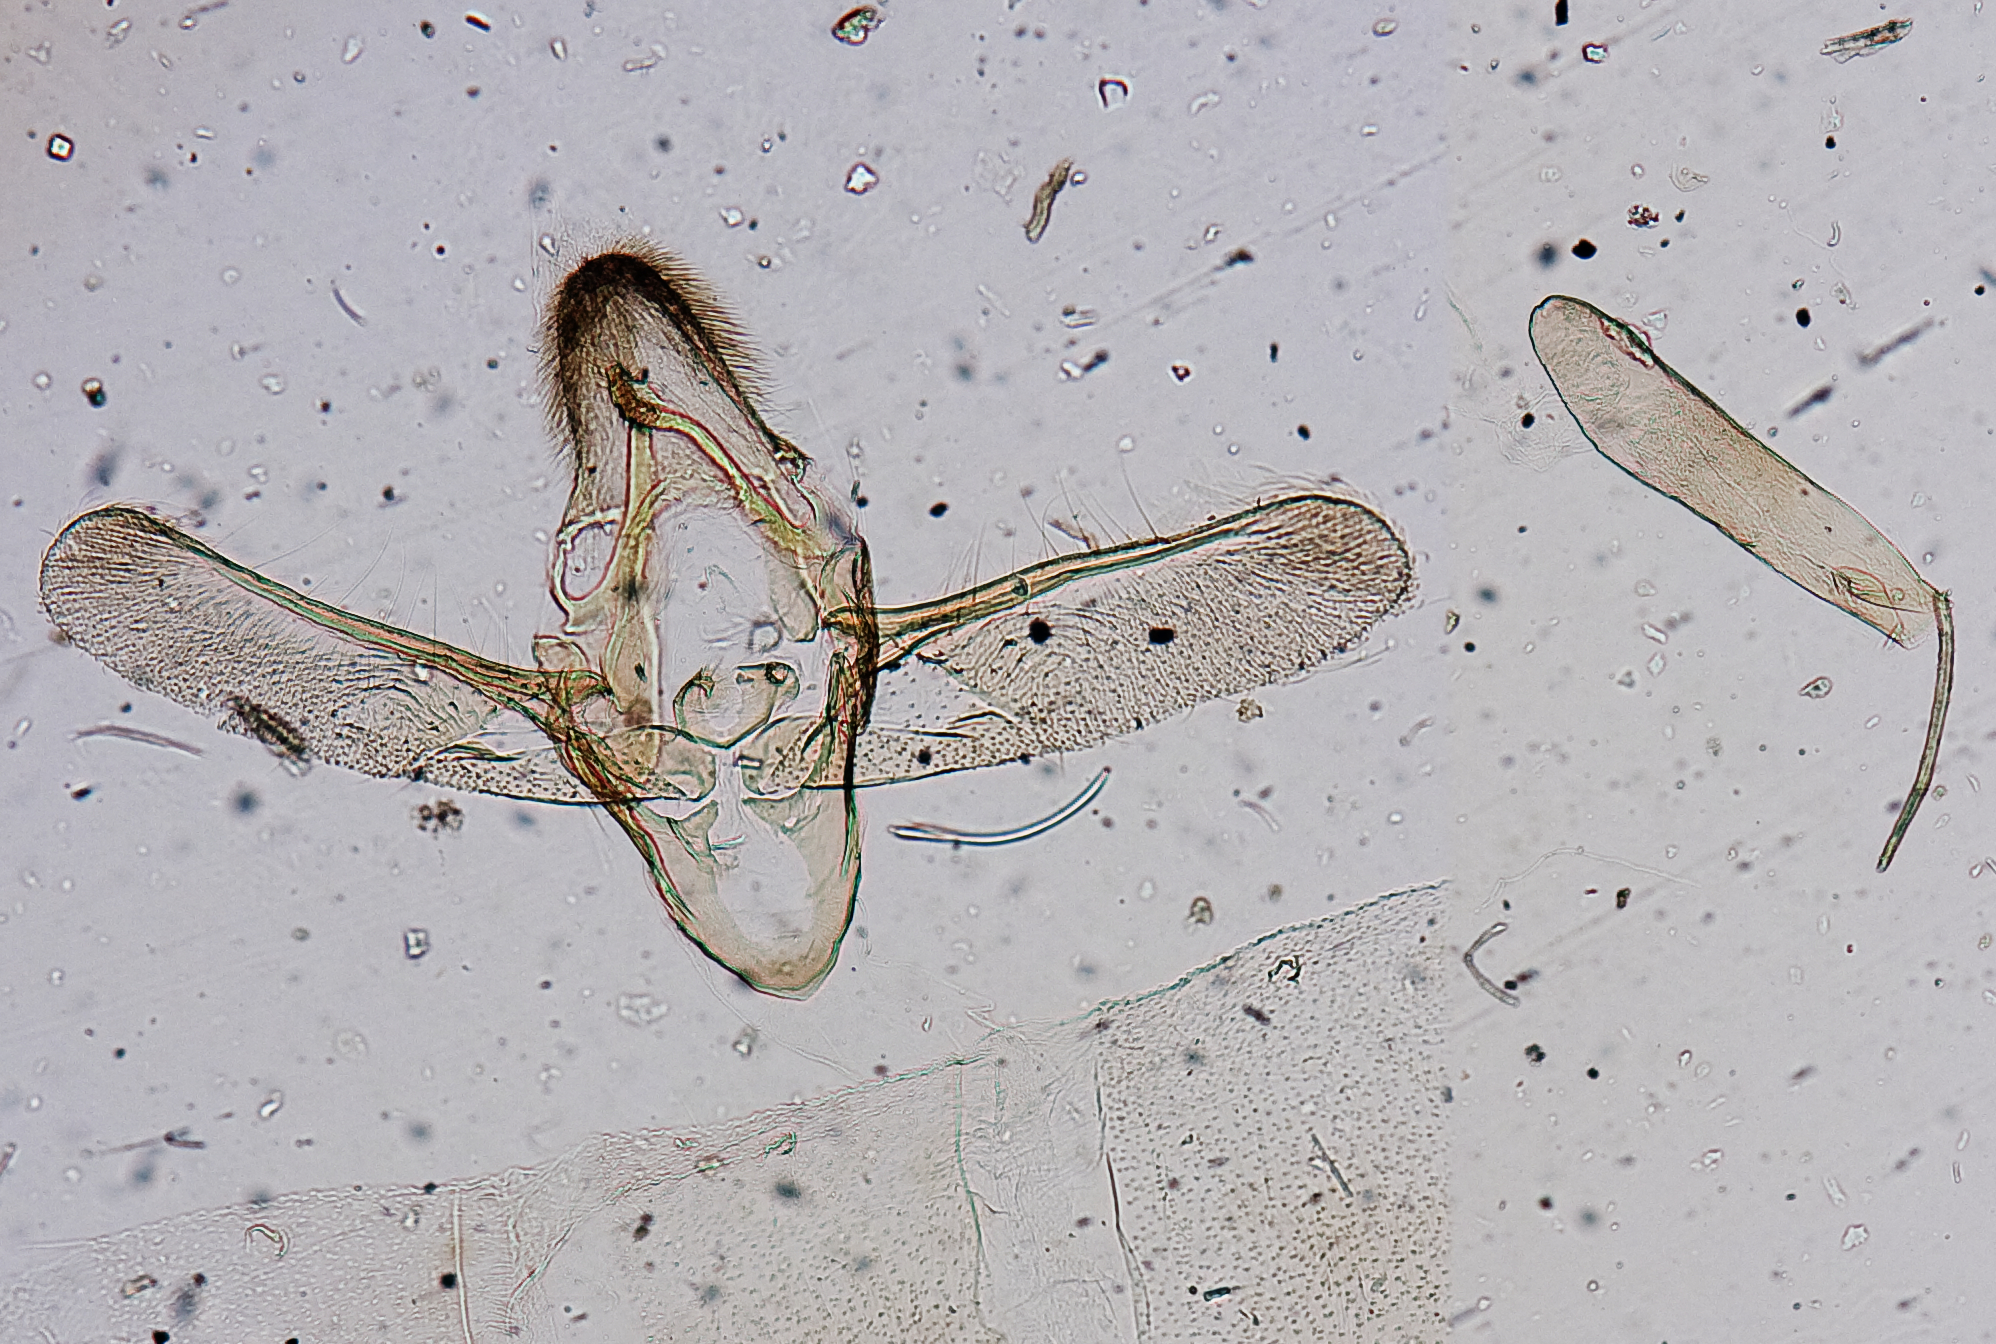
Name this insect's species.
Bandera virginella
